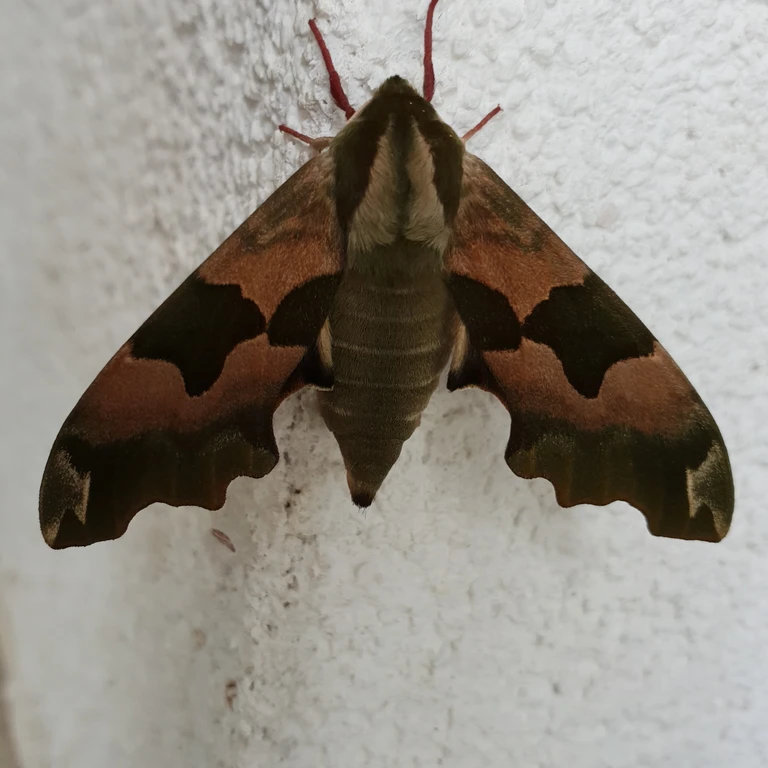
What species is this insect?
Mimas tiliae
